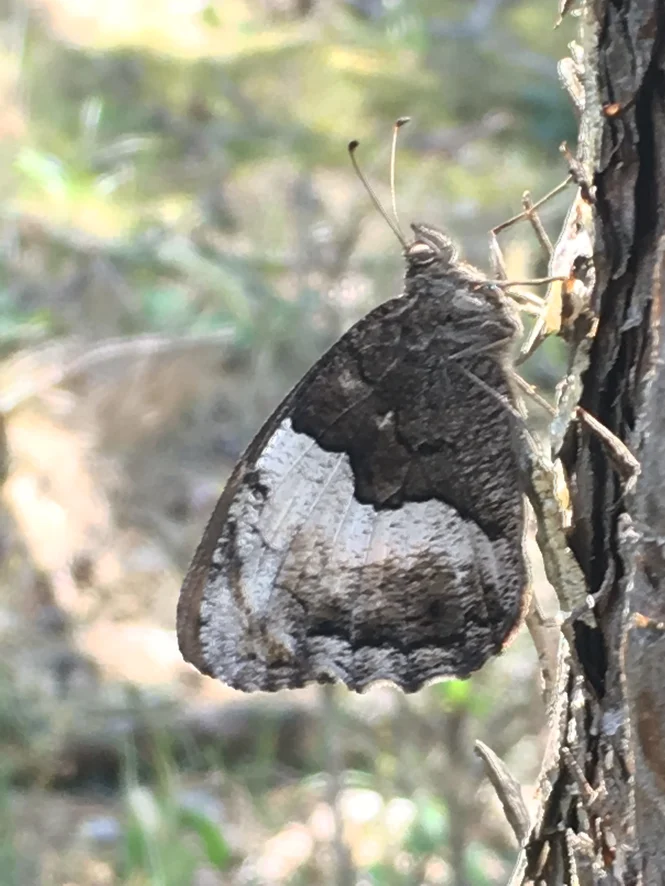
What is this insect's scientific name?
Hipparchia alcyone
